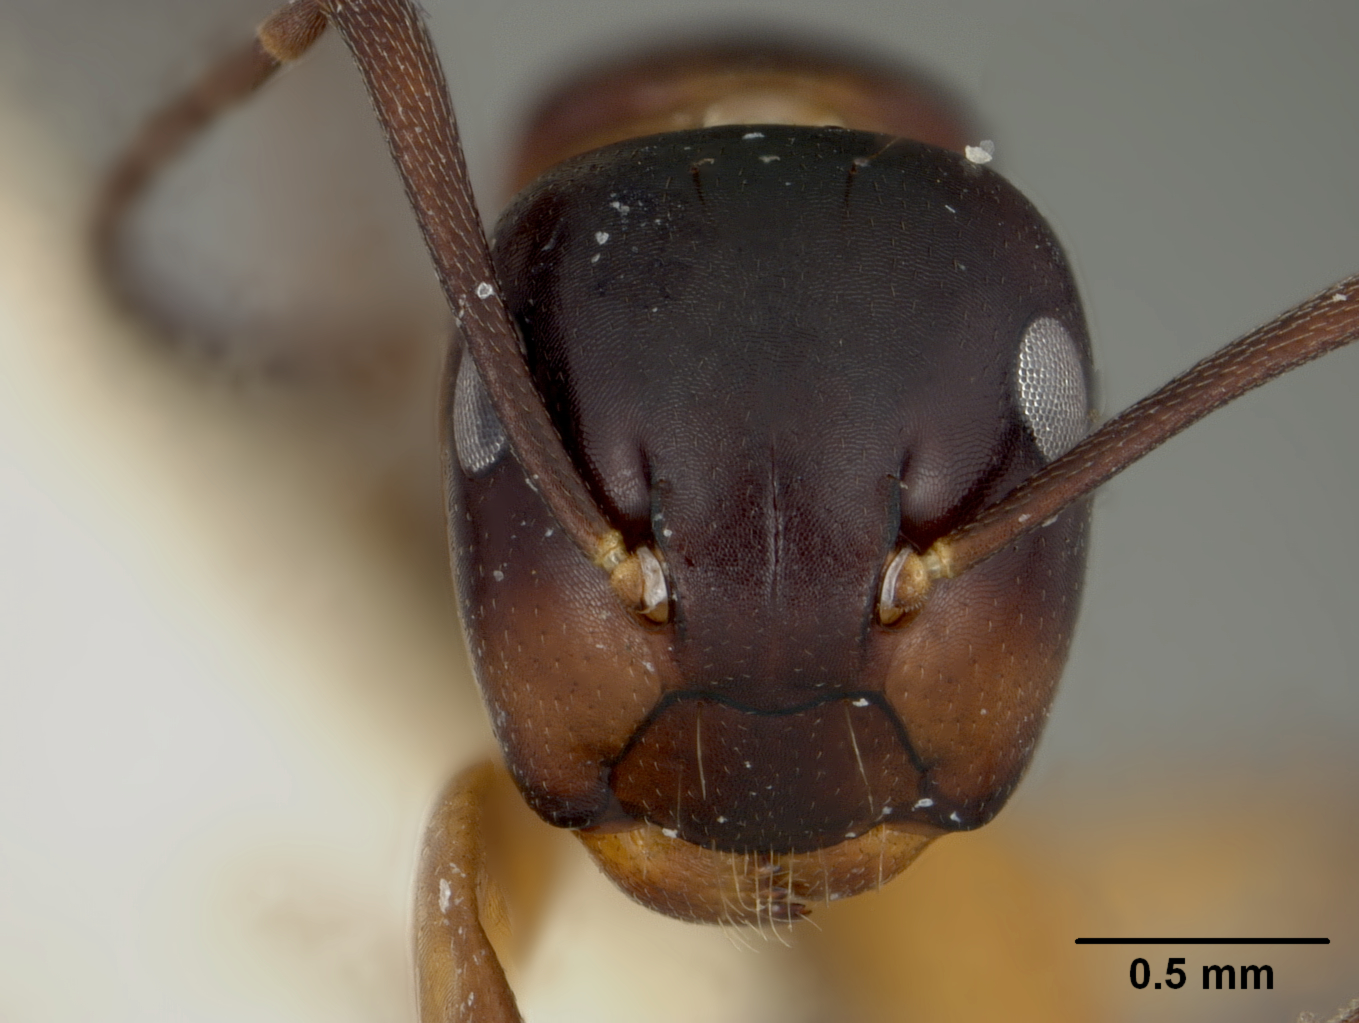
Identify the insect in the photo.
Camponotus laminatus
